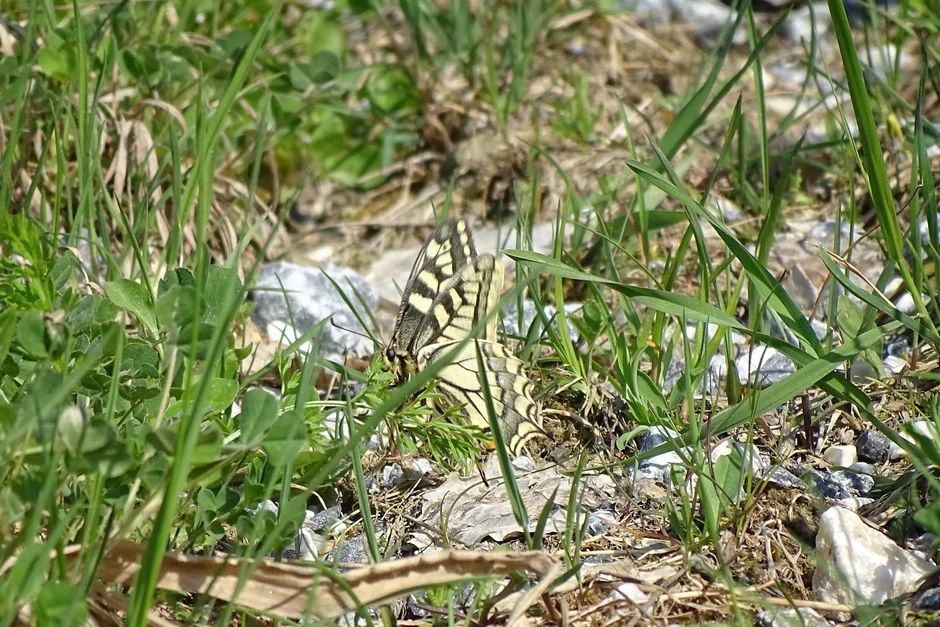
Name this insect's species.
Papilio machaon
